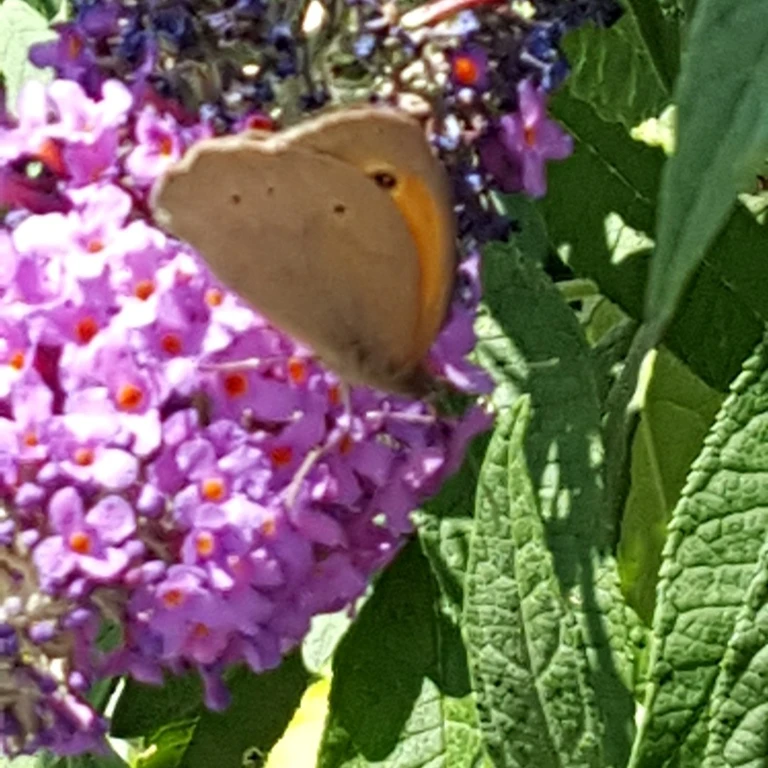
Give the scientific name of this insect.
Maniola jurtina
